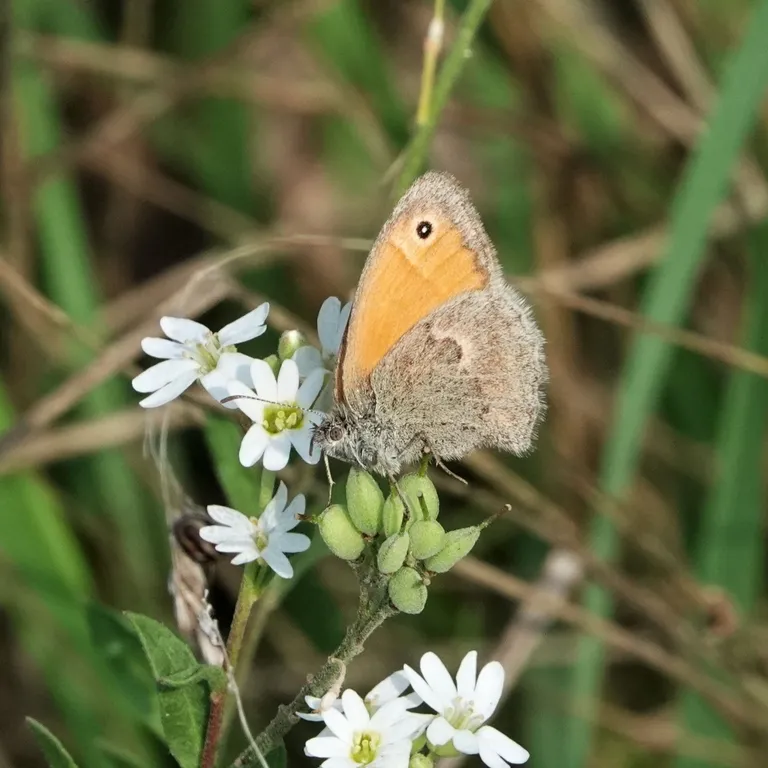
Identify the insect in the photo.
Coenonympha pamphilus
